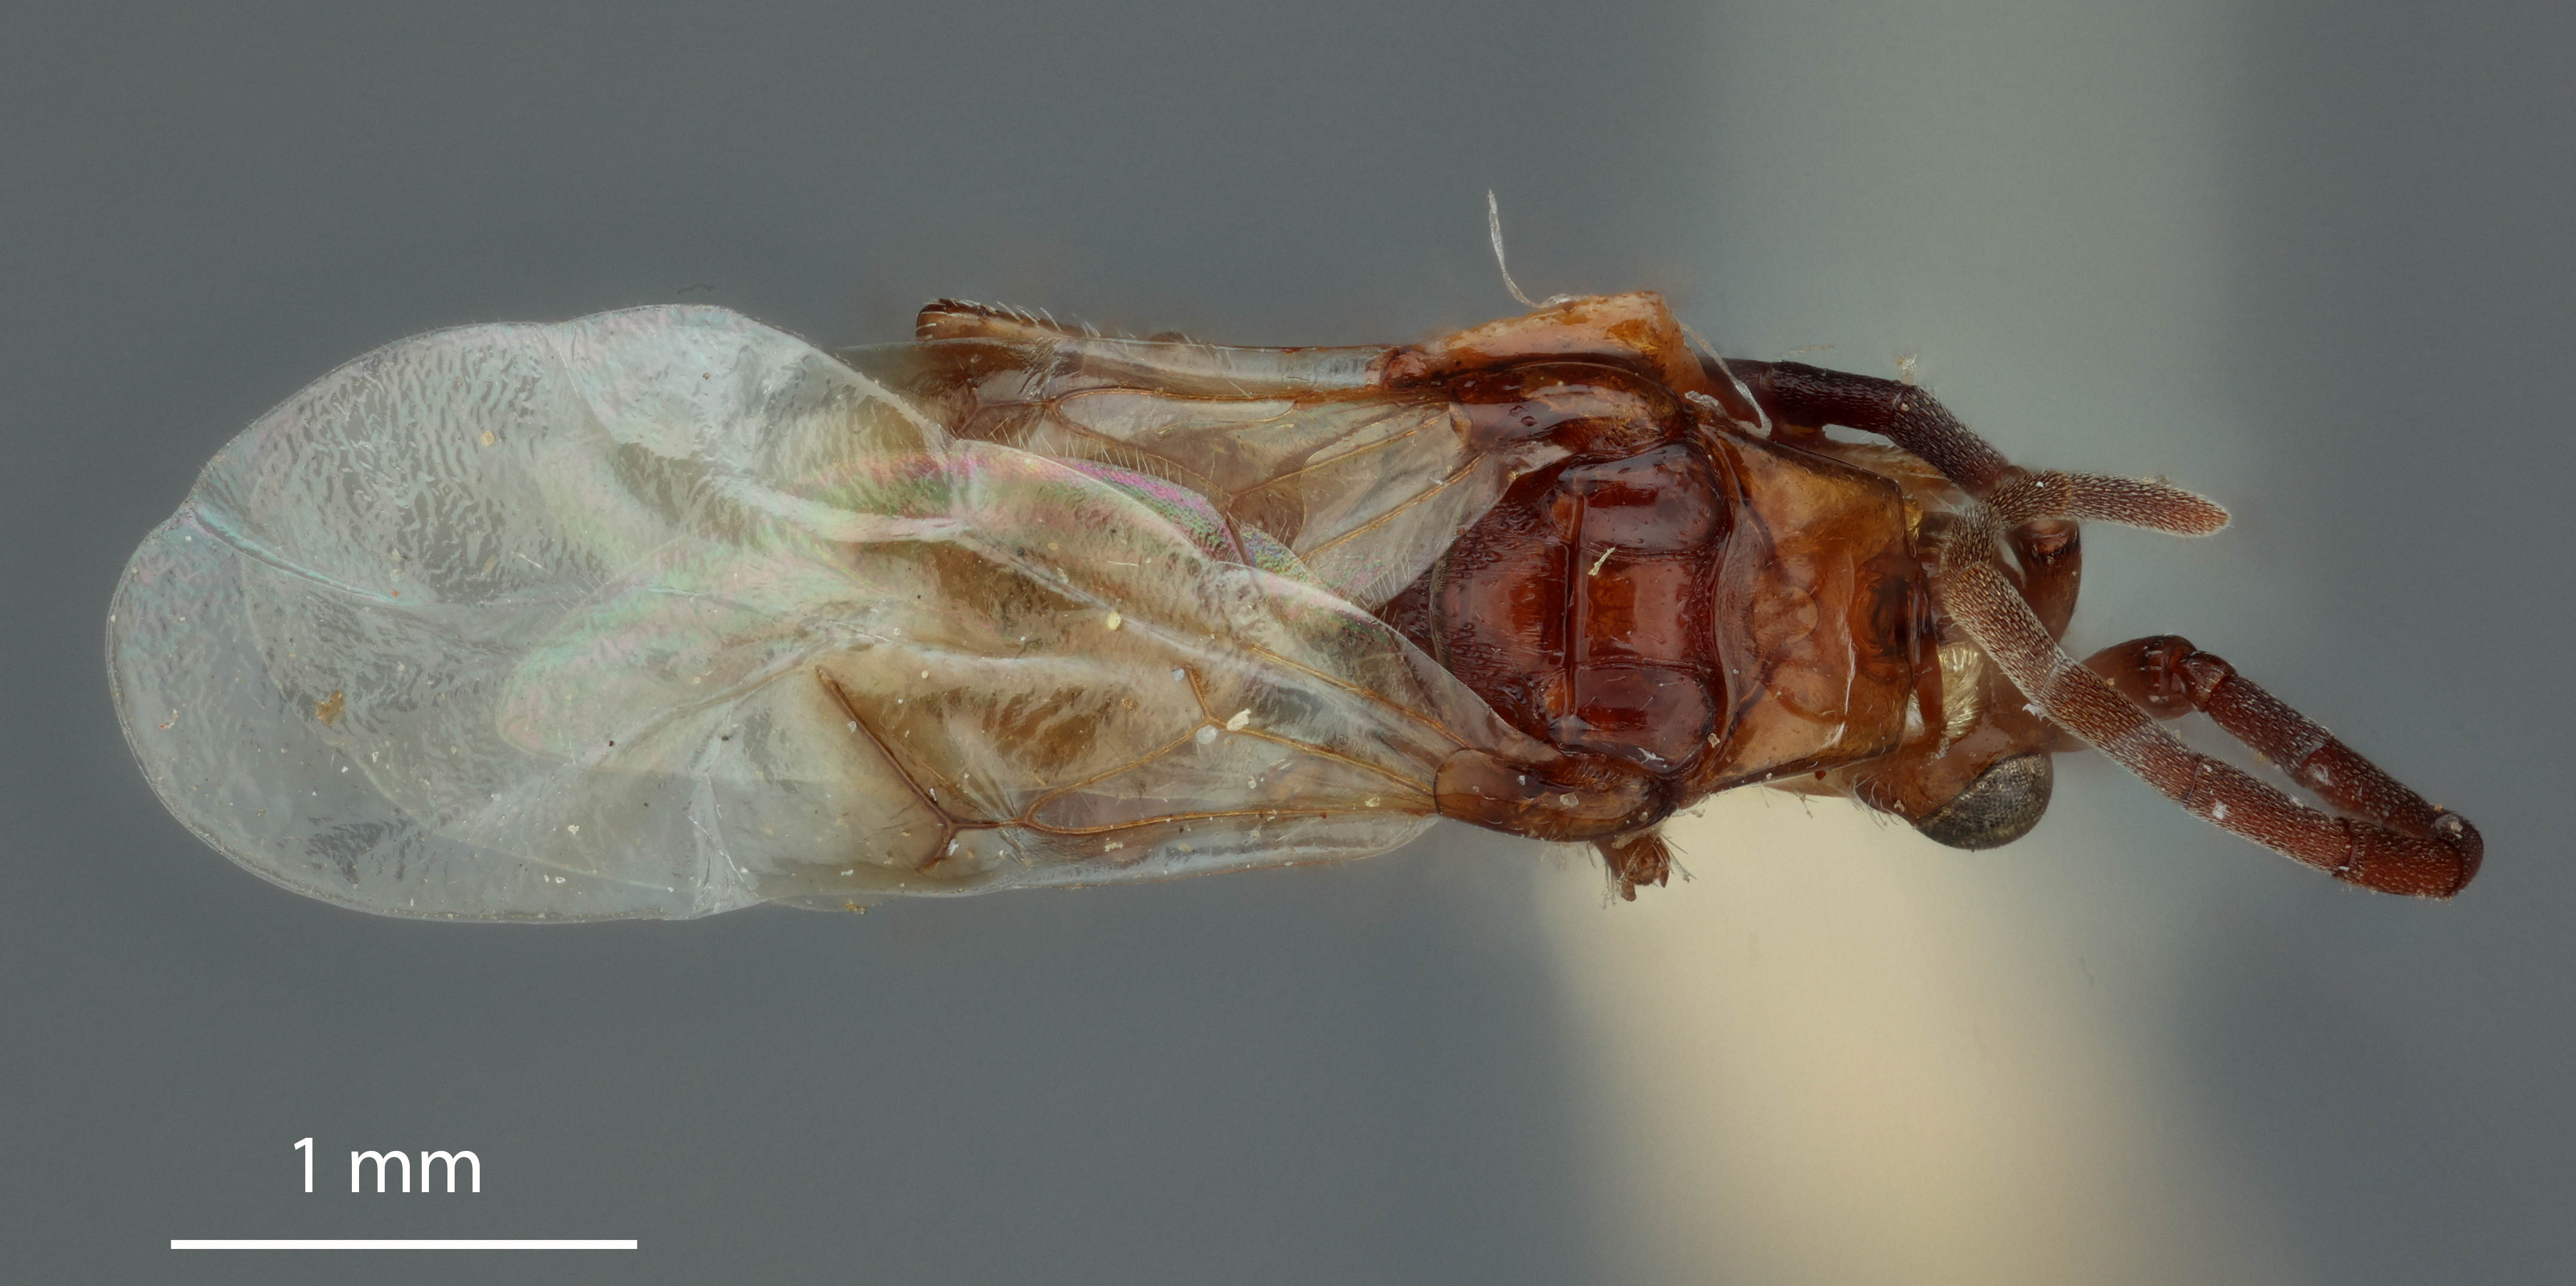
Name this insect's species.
Loboscelidea scutellata
